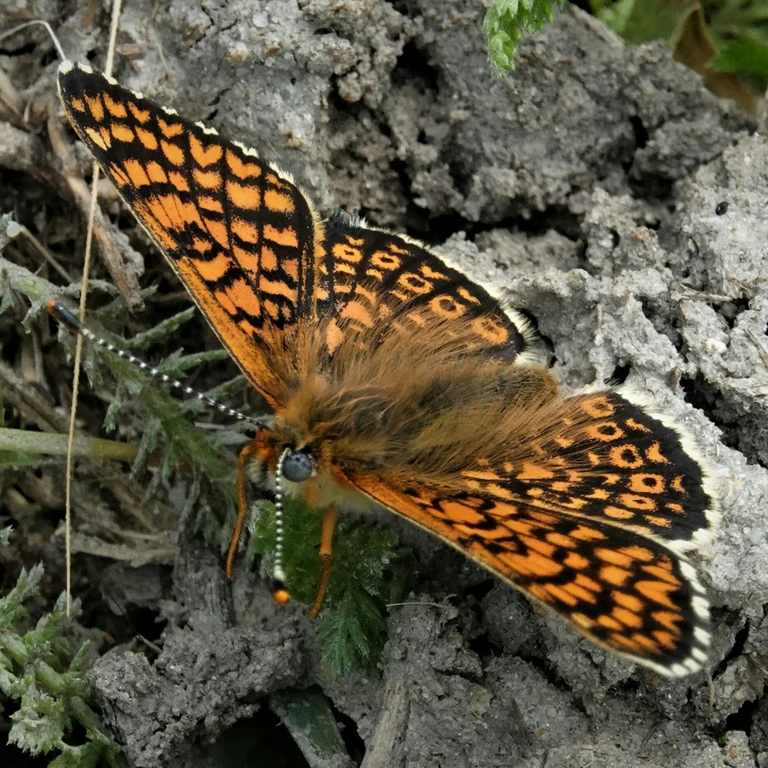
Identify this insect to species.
Melitaea cinxia
